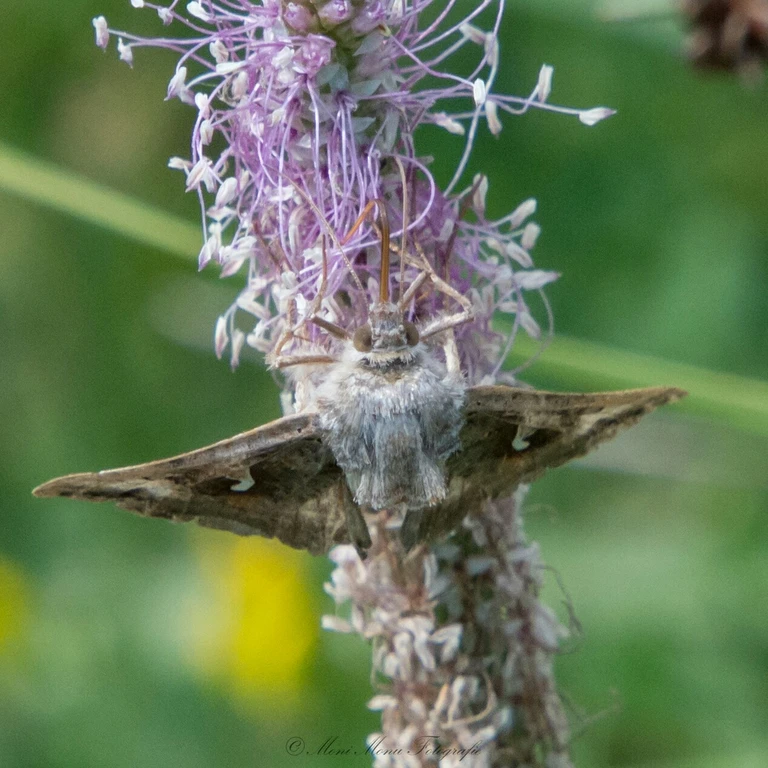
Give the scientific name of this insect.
Autographa gamma
